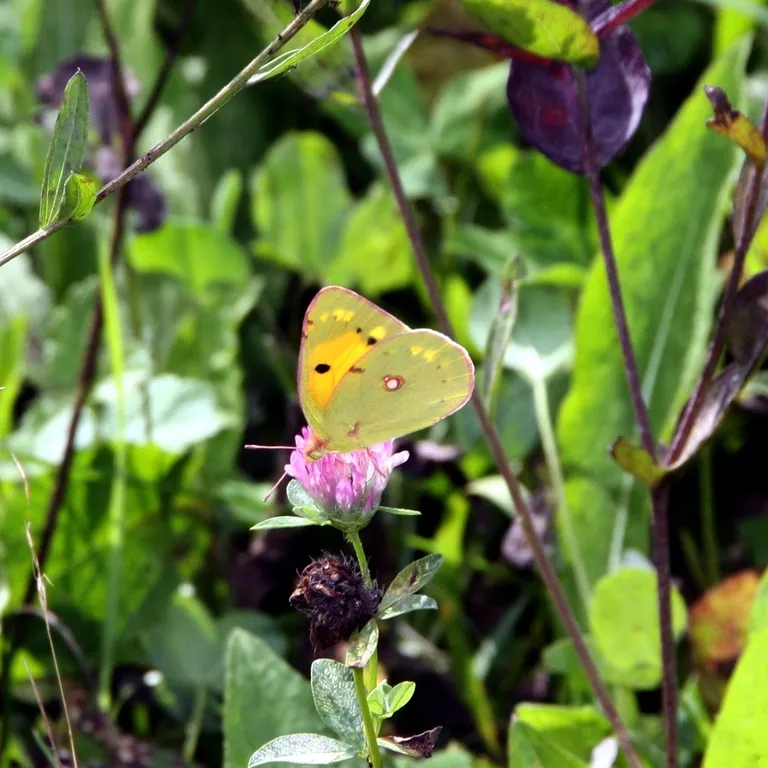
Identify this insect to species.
Colias croceus
